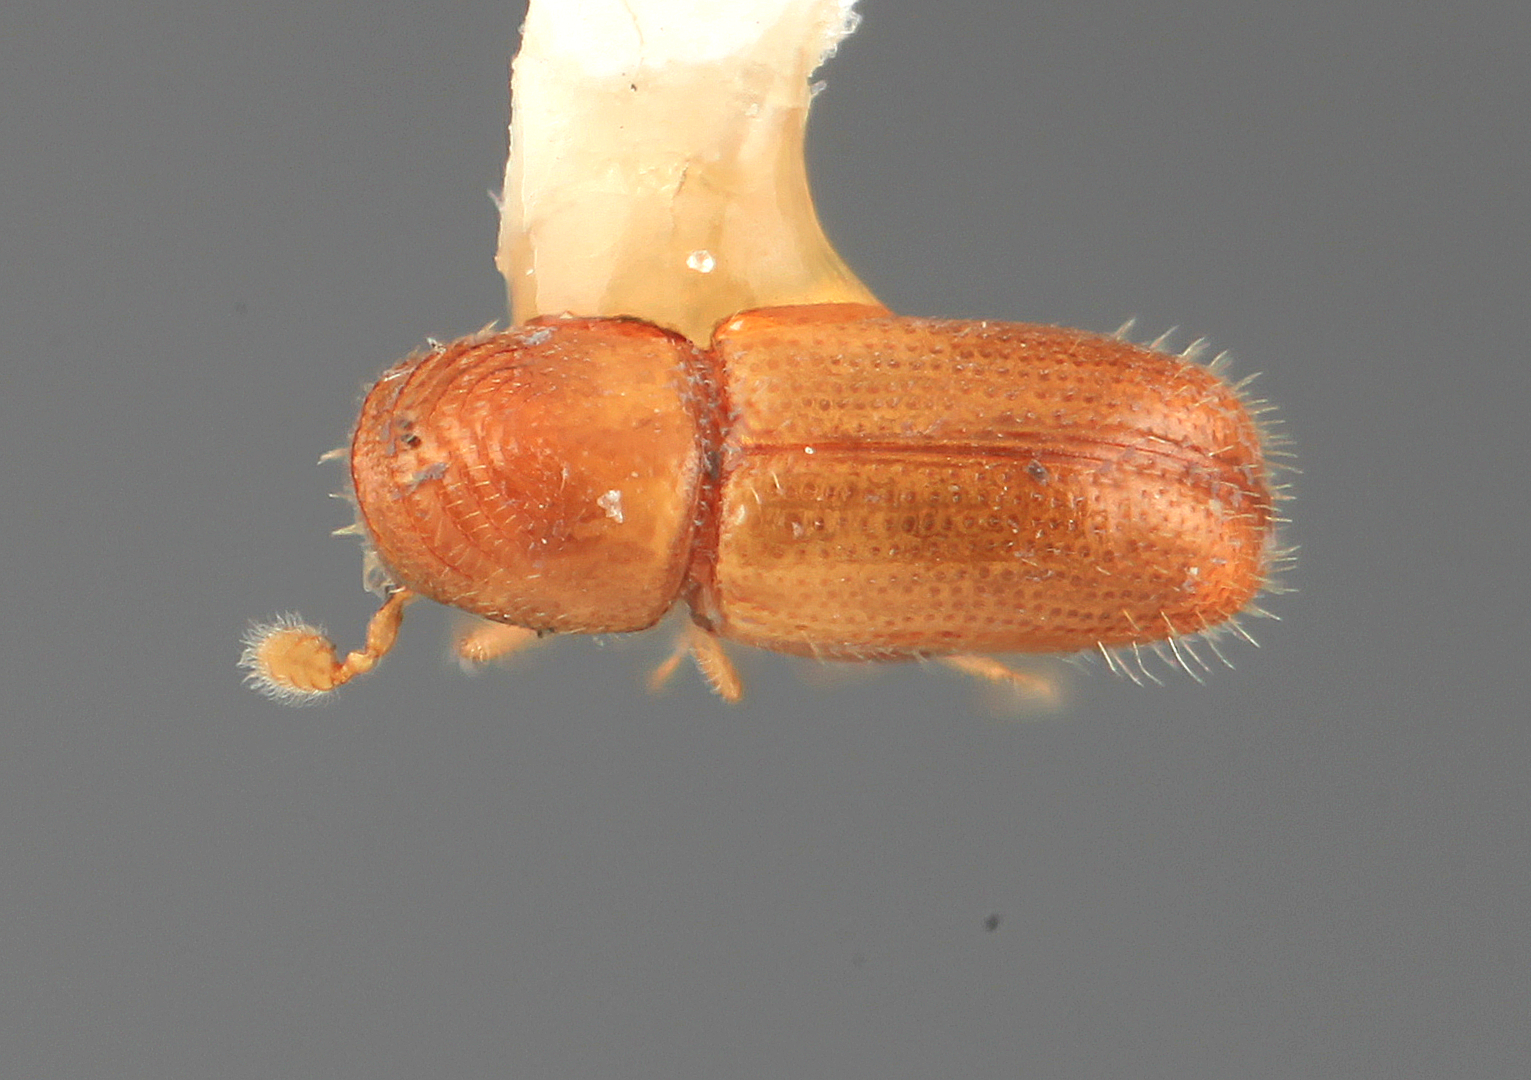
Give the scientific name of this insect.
Pityophthorus strictus
